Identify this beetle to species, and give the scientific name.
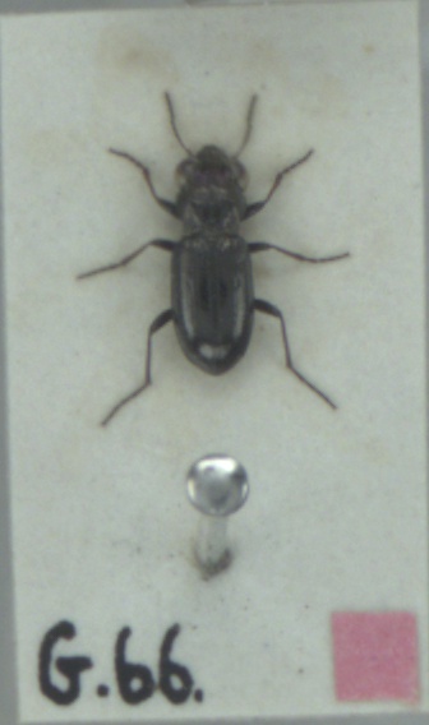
Notiophilus palustris
